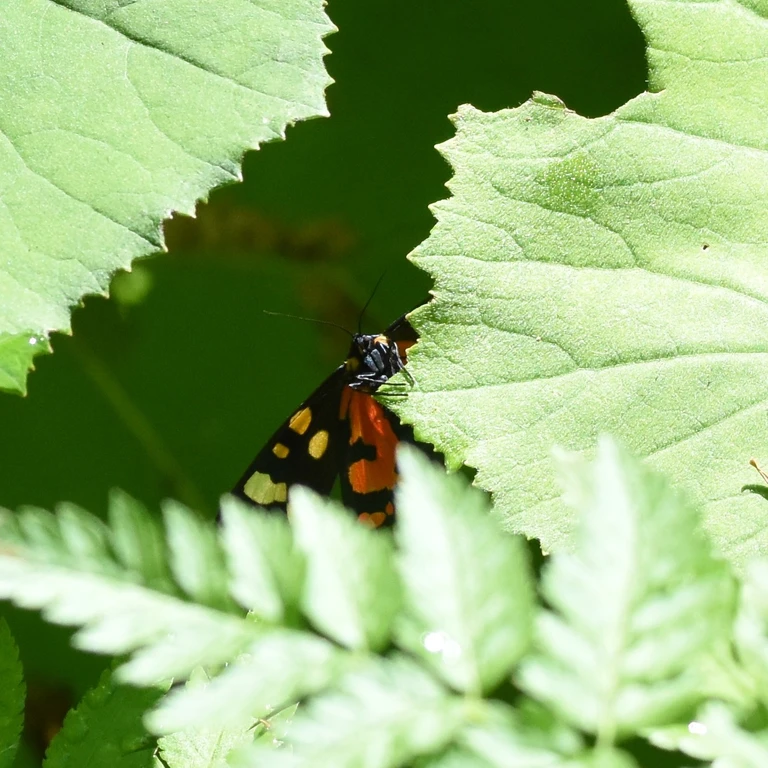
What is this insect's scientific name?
Callimorpha dominula
